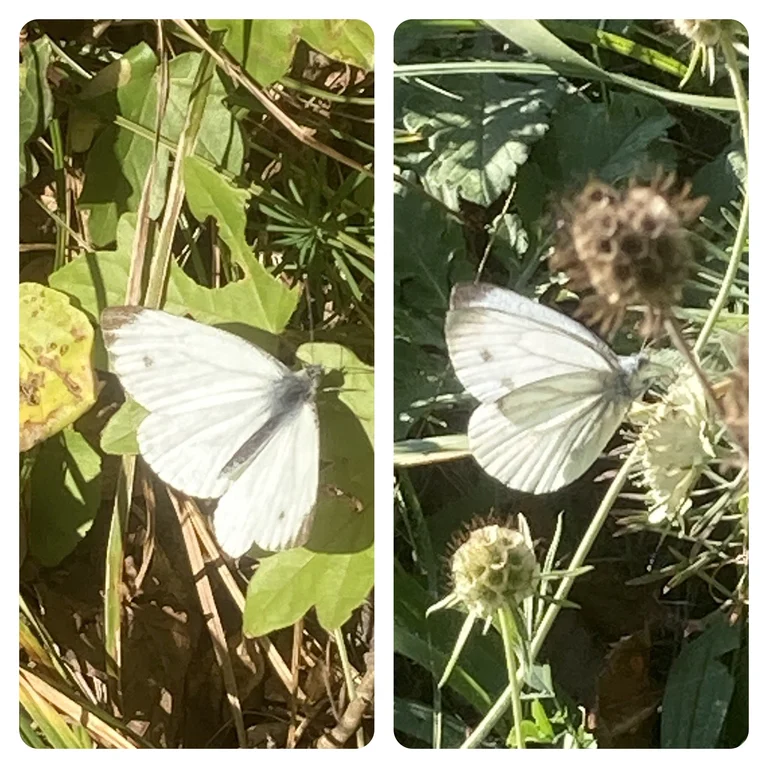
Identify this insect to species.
Pieris napi
